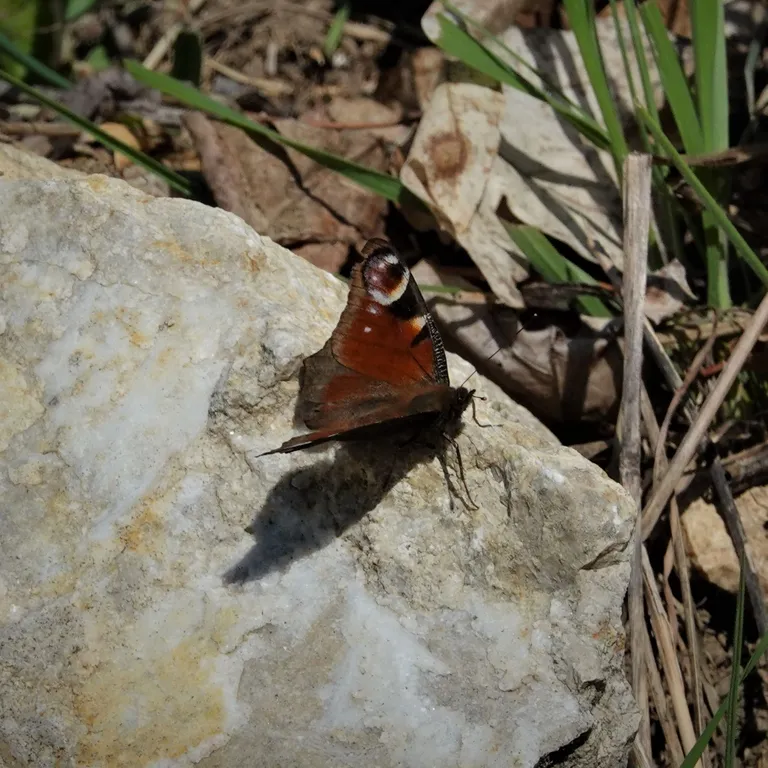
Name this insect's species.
Aglais io
